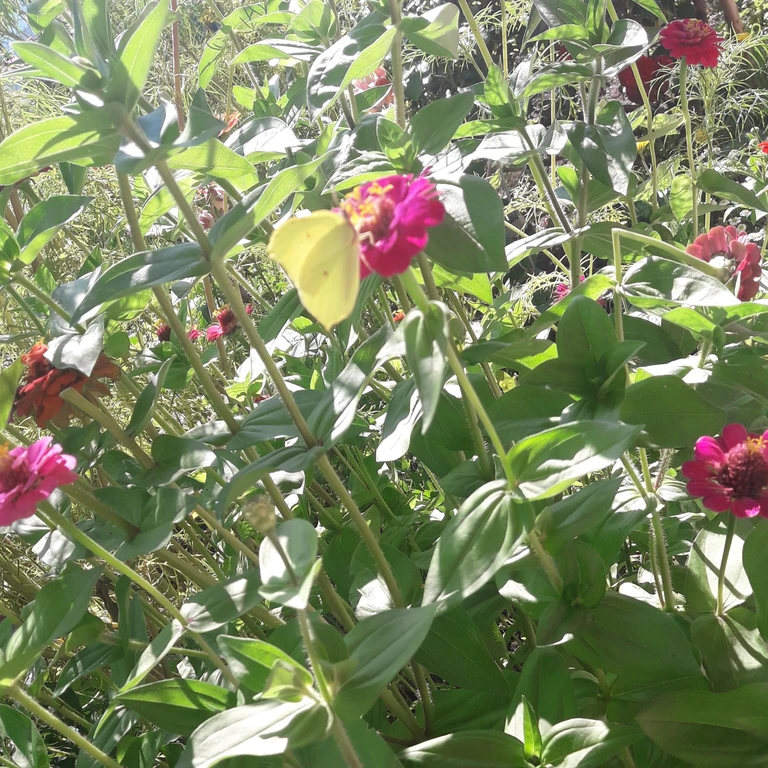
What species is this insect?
Gonepteryx rhamni
